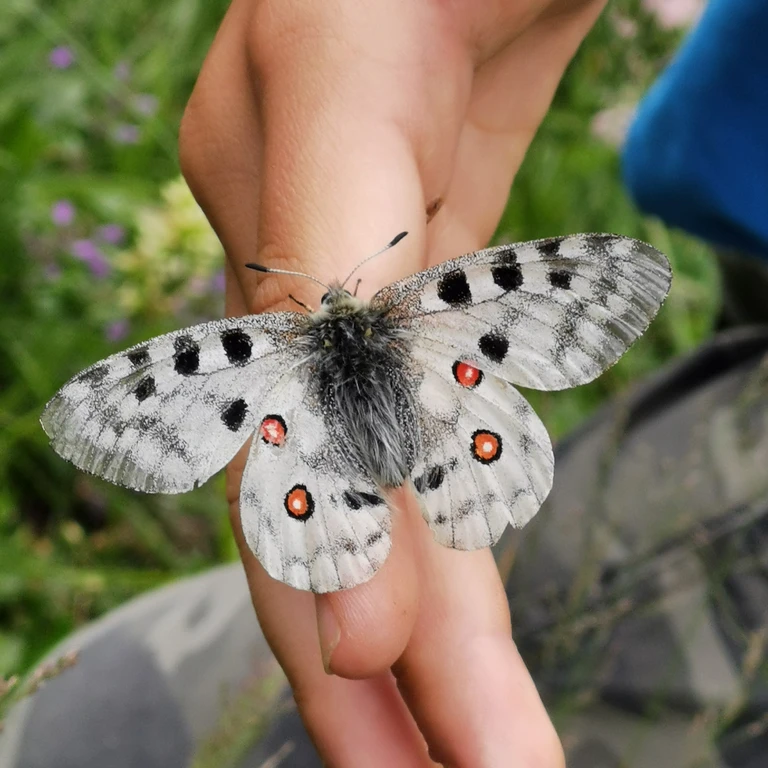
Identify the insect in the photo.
Parnassius apollo
